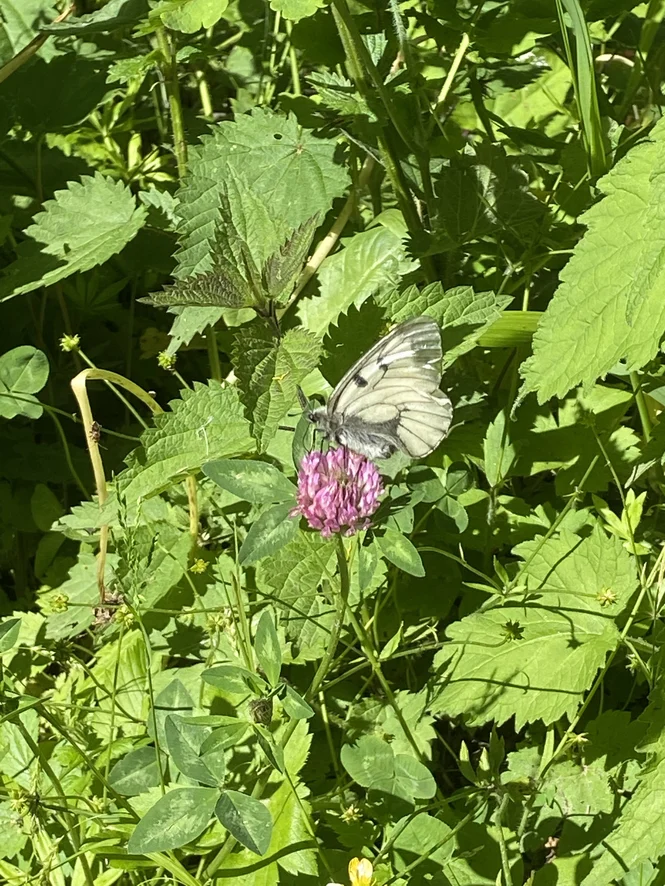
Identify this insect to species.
Parnassius mnemosyne
